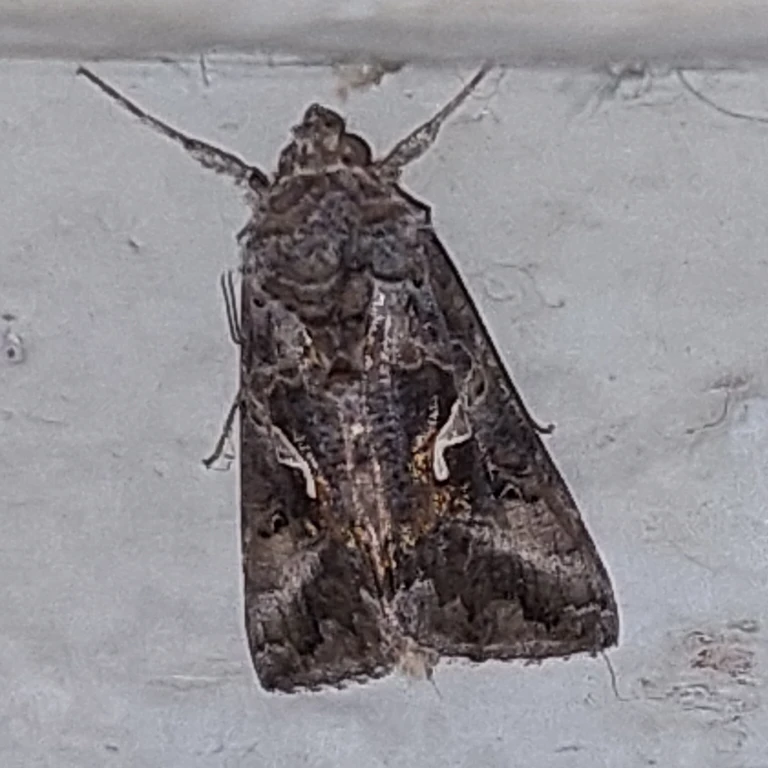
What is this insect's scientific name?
Autographa gamma
